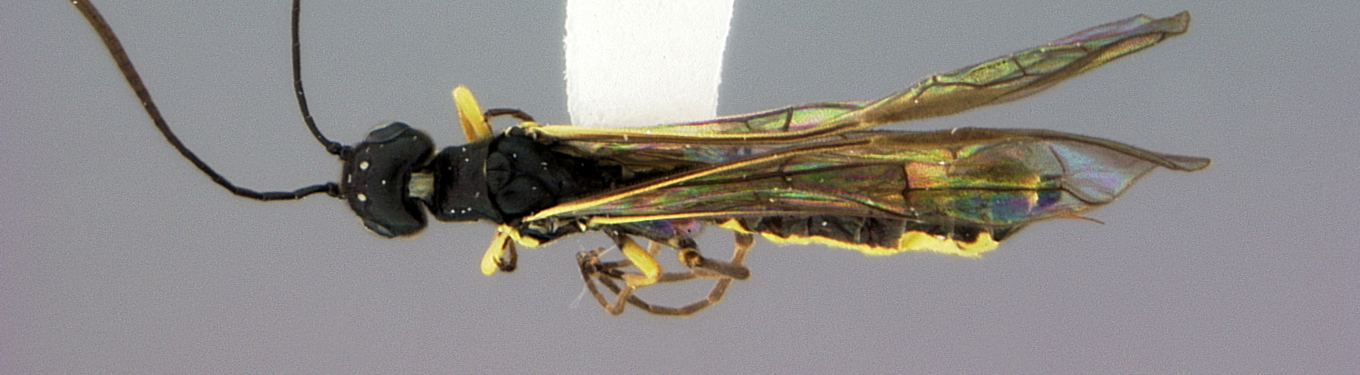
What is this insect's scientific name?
Calameuta middlekauffi
